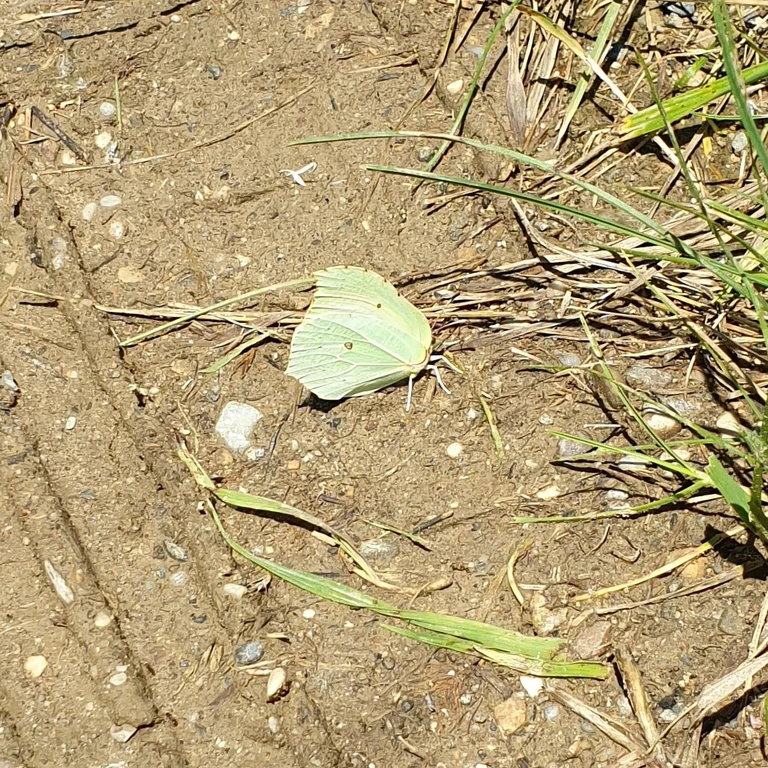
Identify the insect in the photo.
Gonepteryx rhamni
